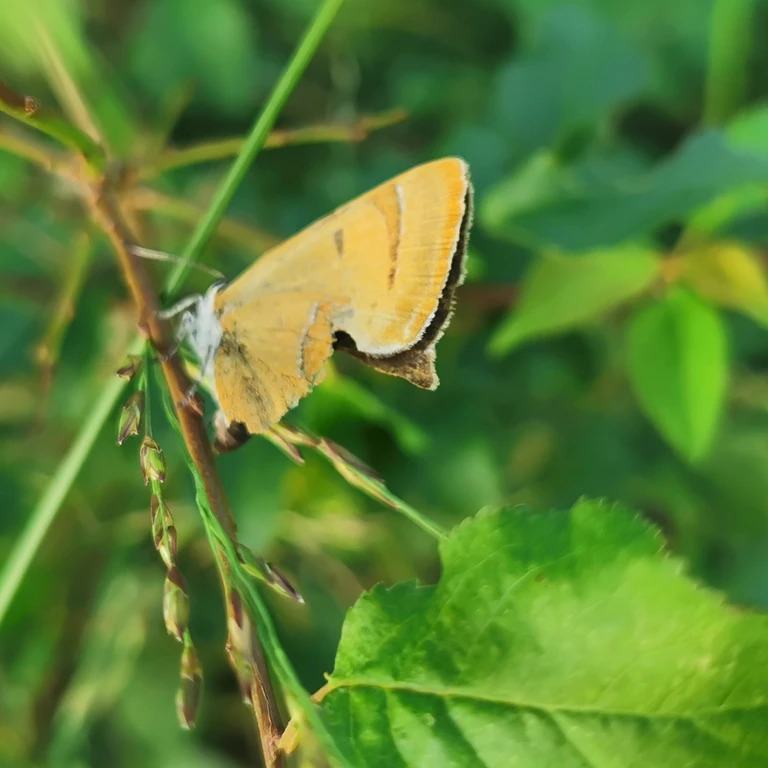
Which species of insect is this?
Thecla betulae
